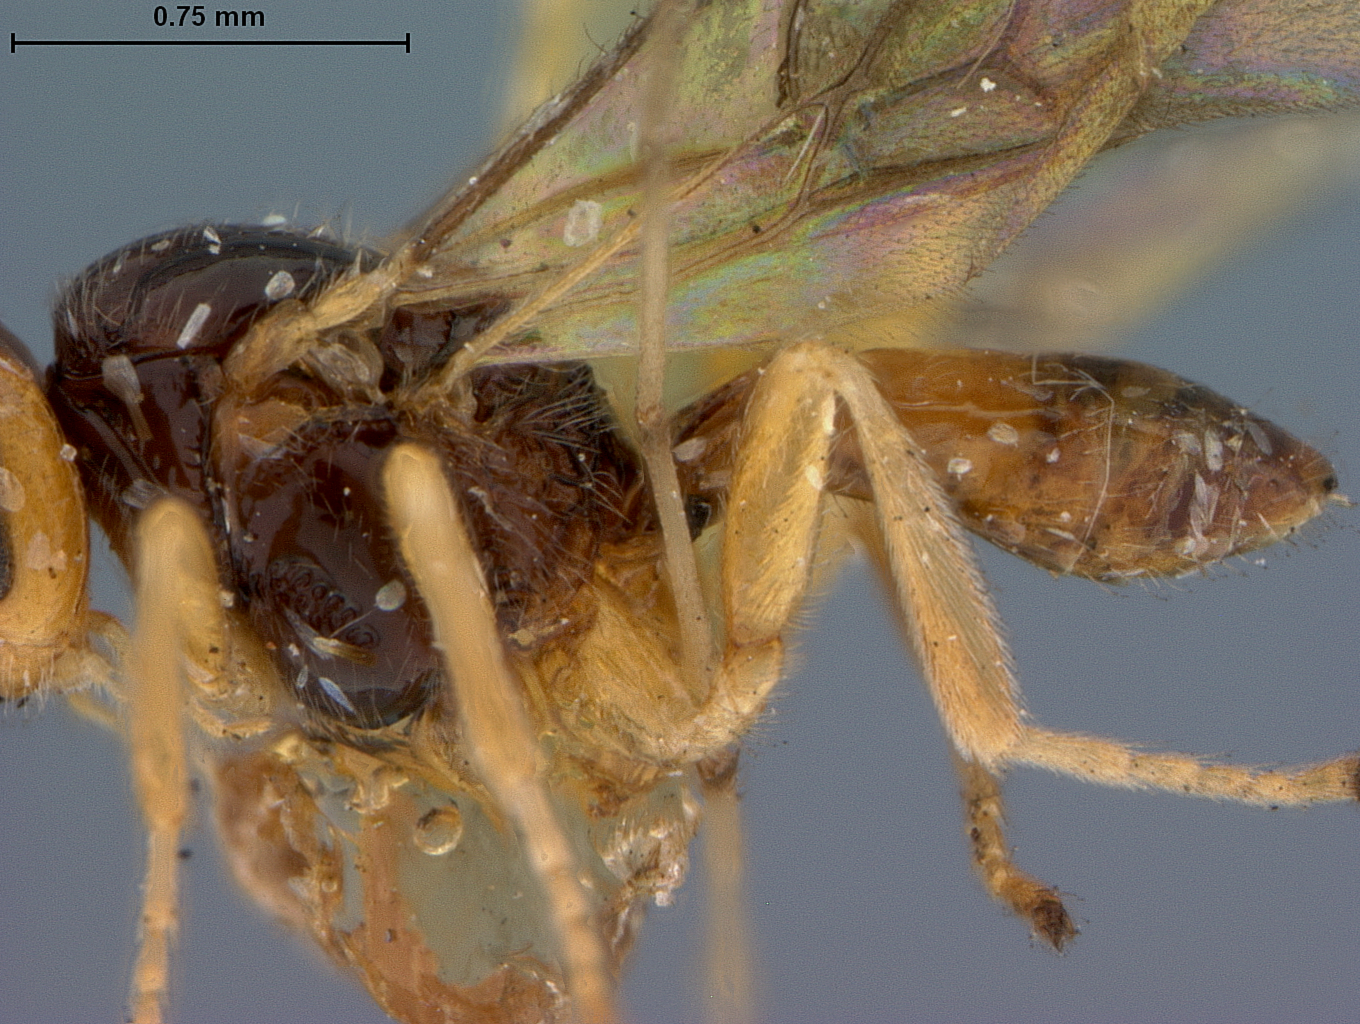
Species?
Opius glasgowi
